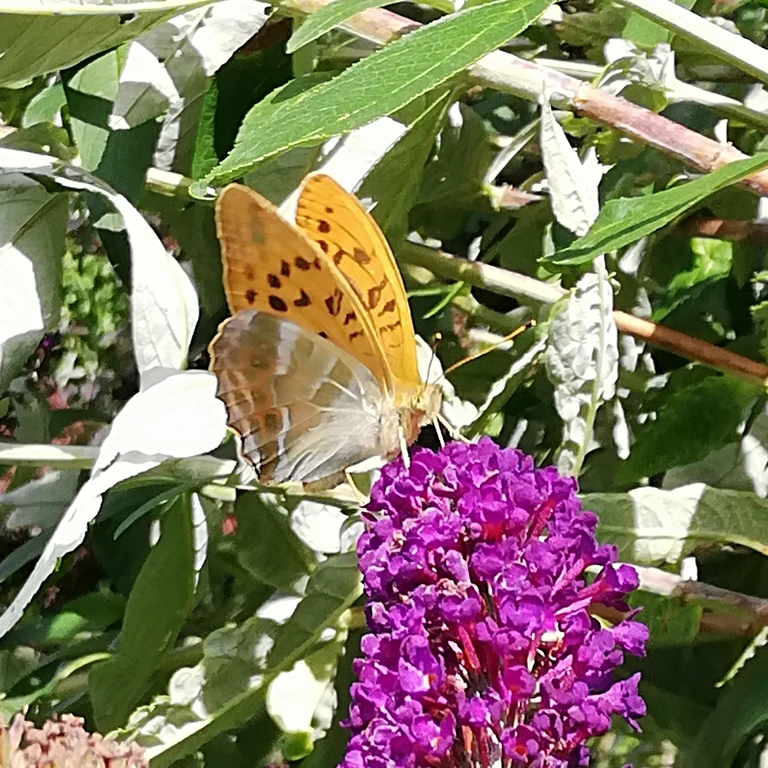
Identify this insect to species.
Argynnis paphia
